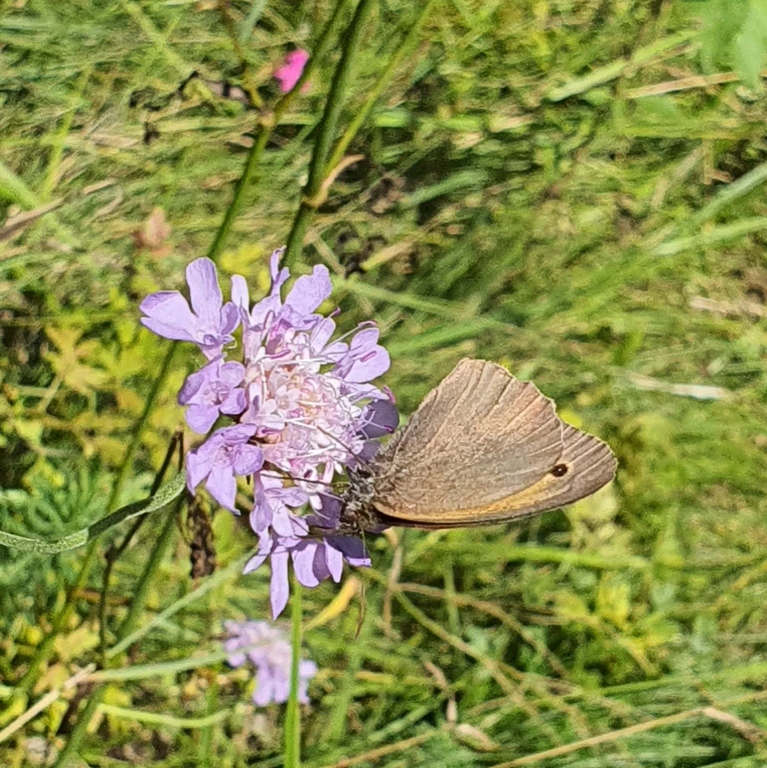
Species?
Maniola jurtina
